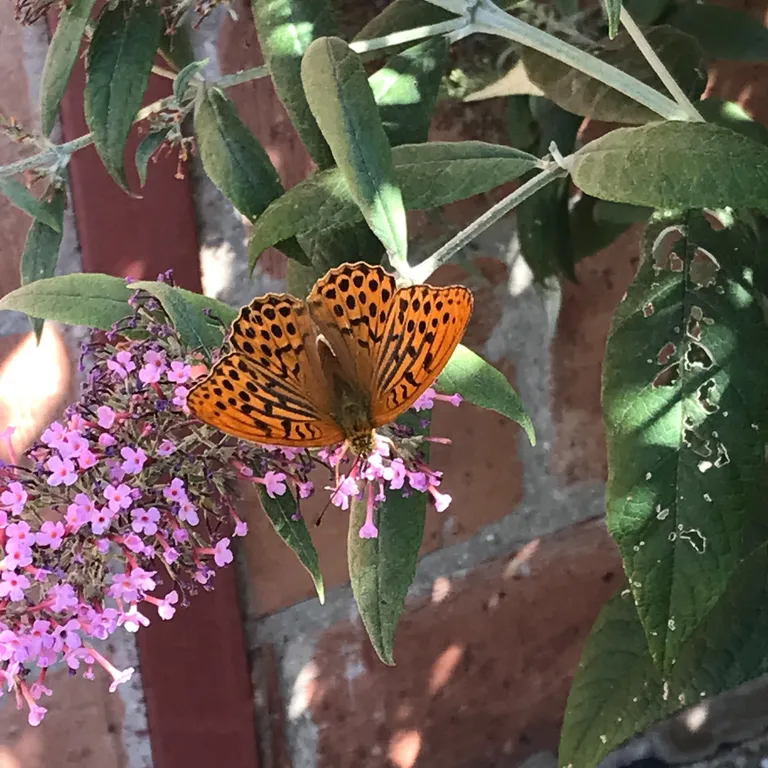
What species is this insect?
Argynnis paphia
